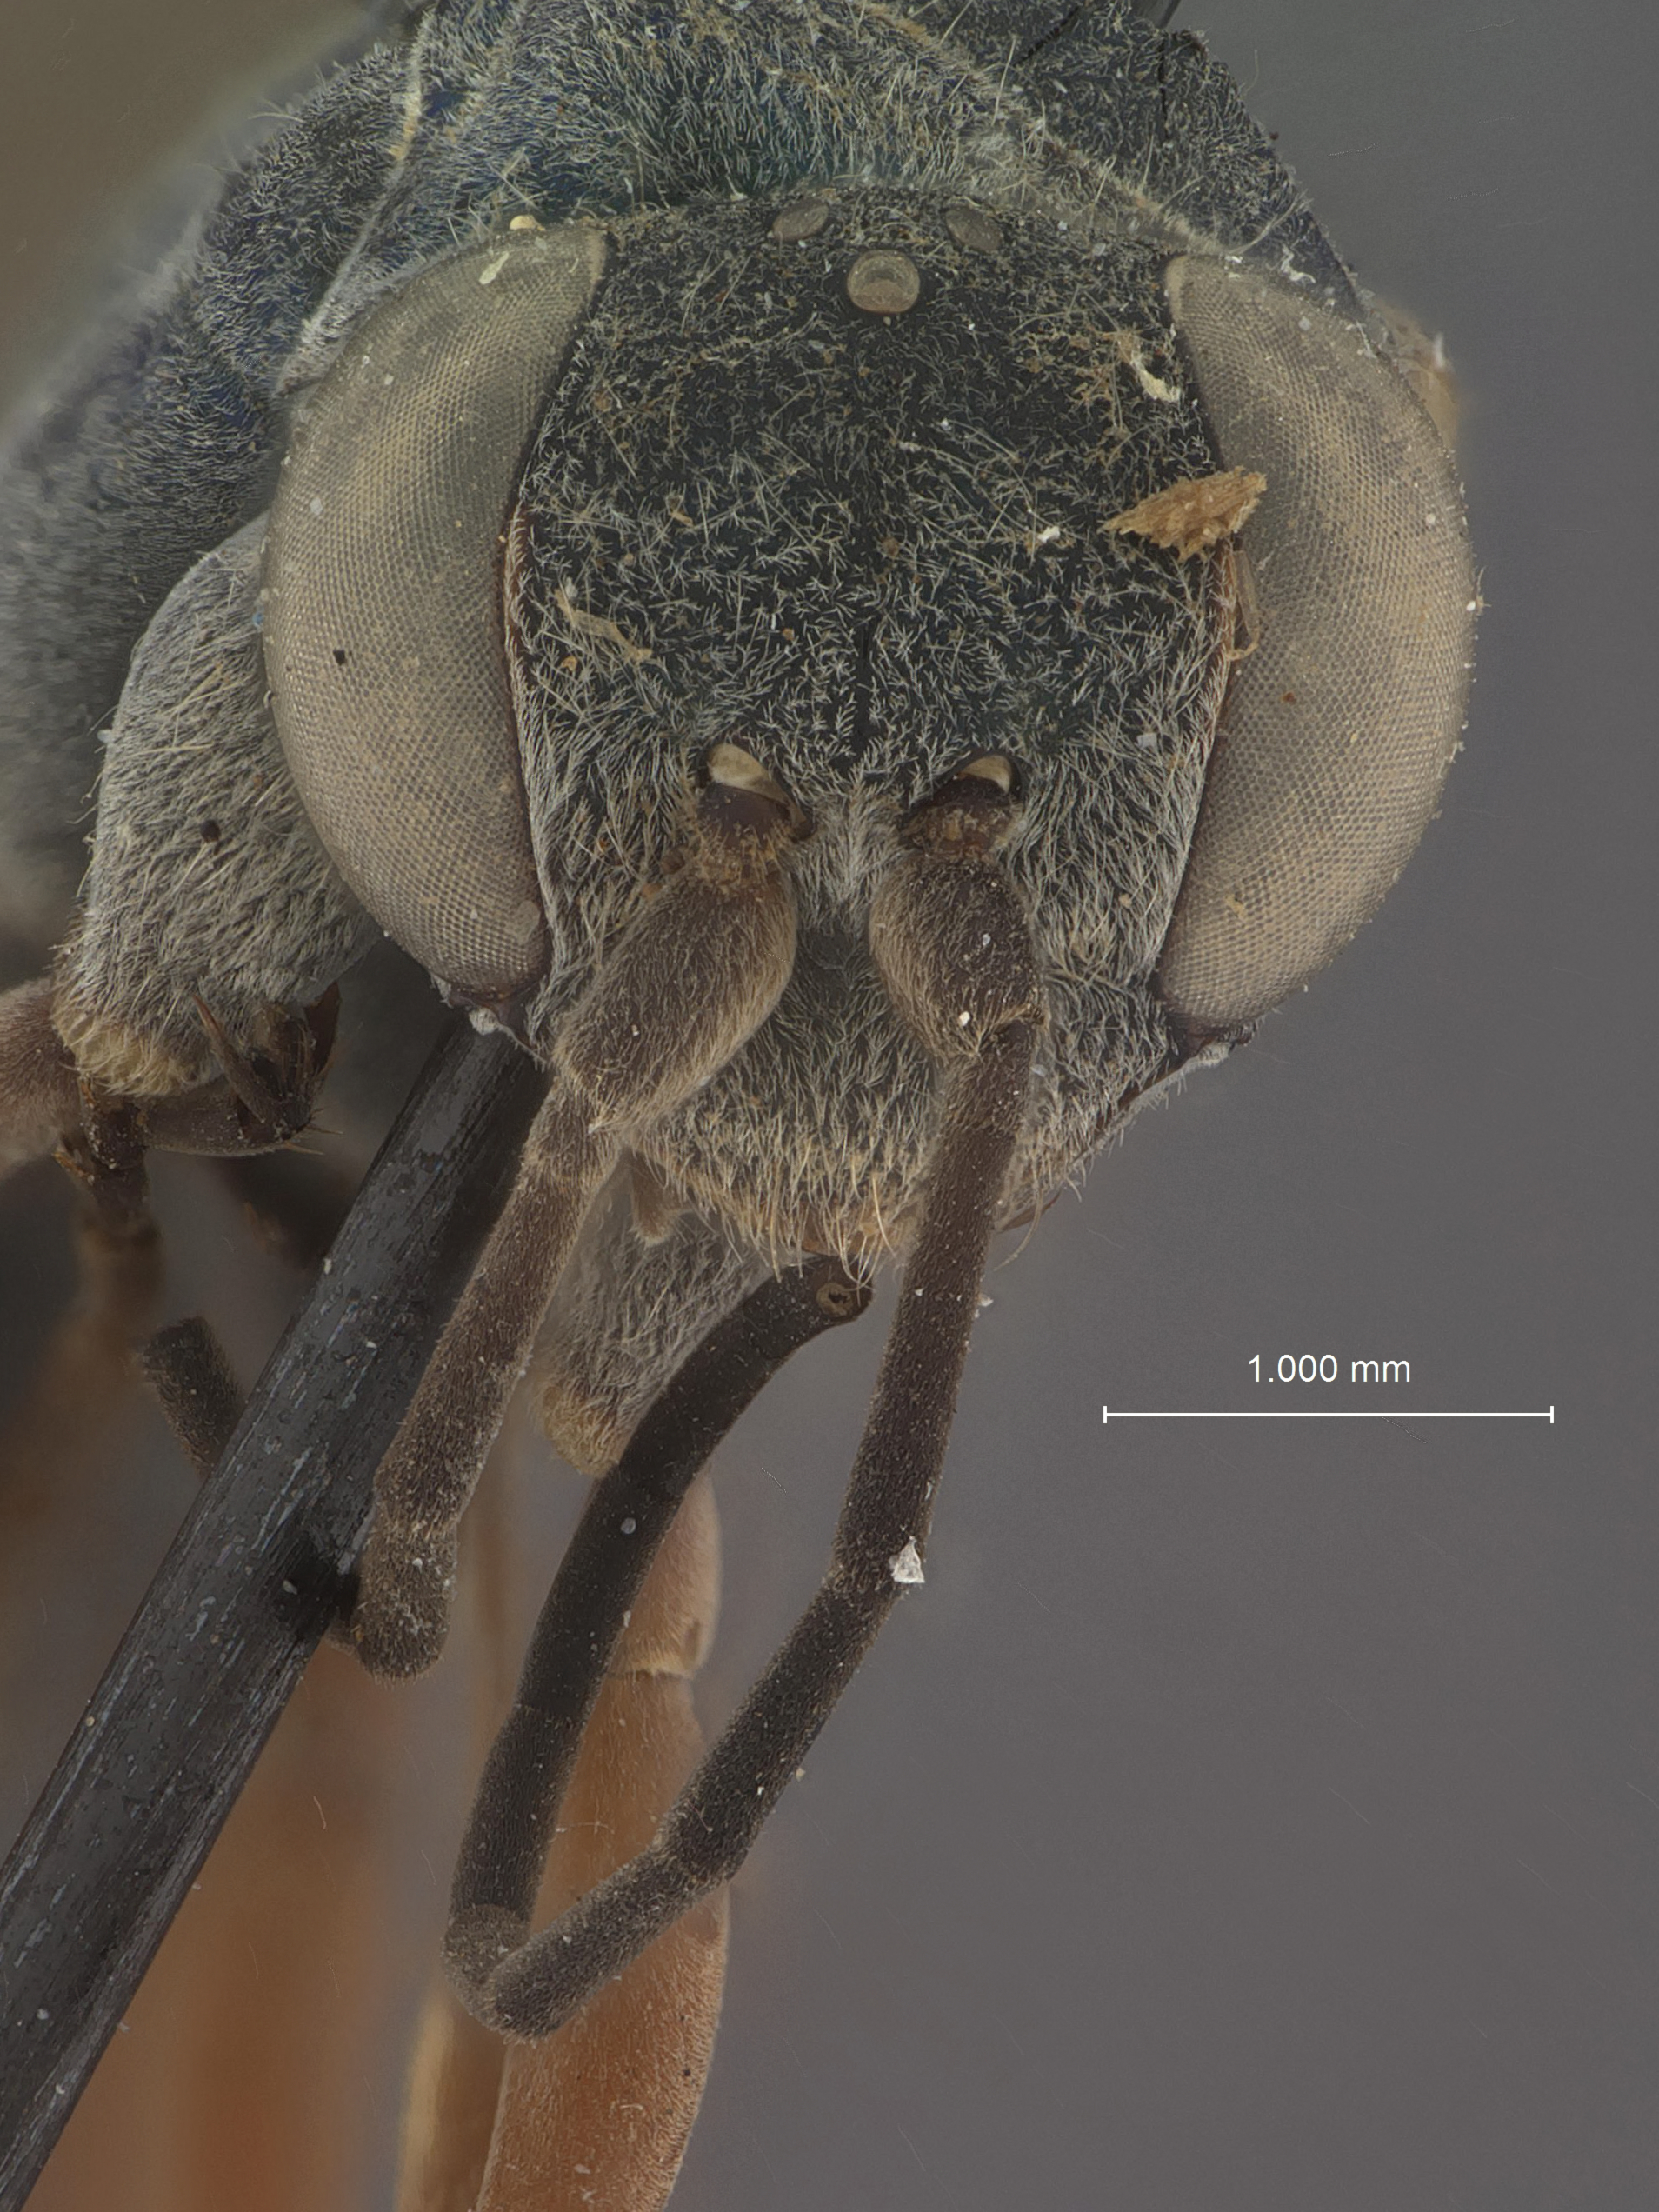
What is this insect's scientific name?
Auplopus nebulosus
